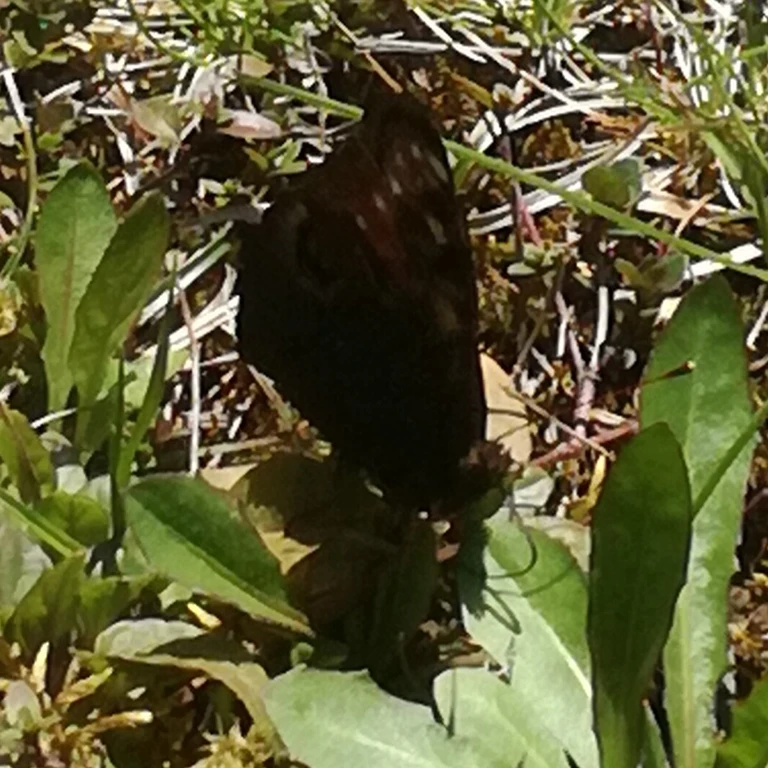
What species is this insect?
Aglais io
